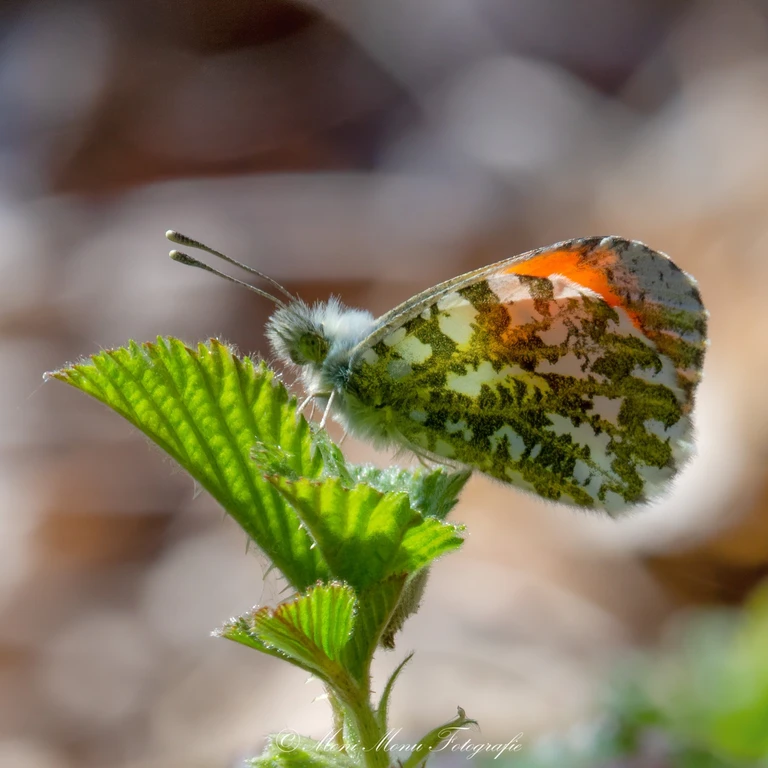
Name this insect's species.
Anthocharis cardamines
